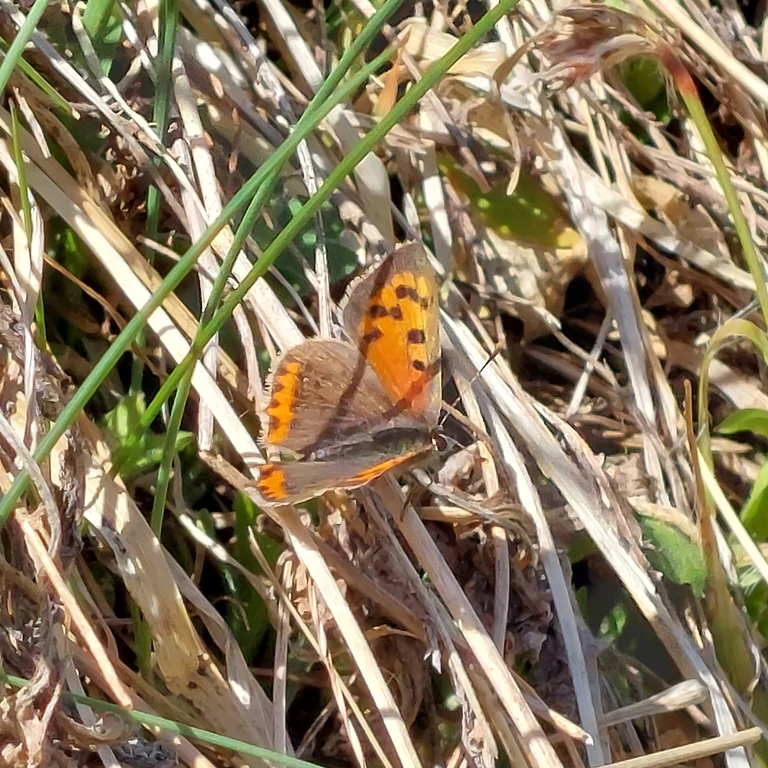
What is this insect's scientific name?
Lycaena phlaeas
